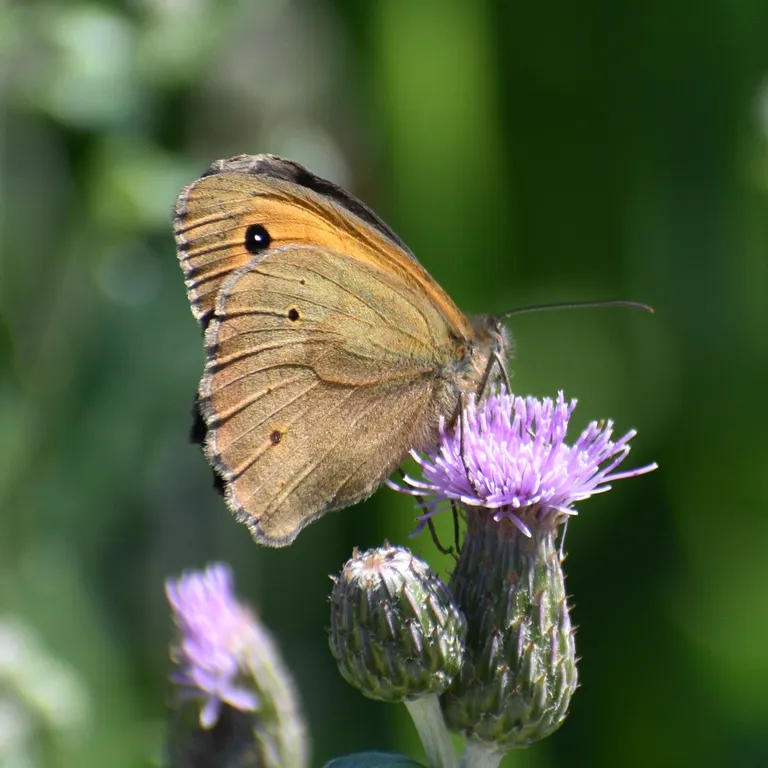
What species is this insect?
Maniola jurtina
